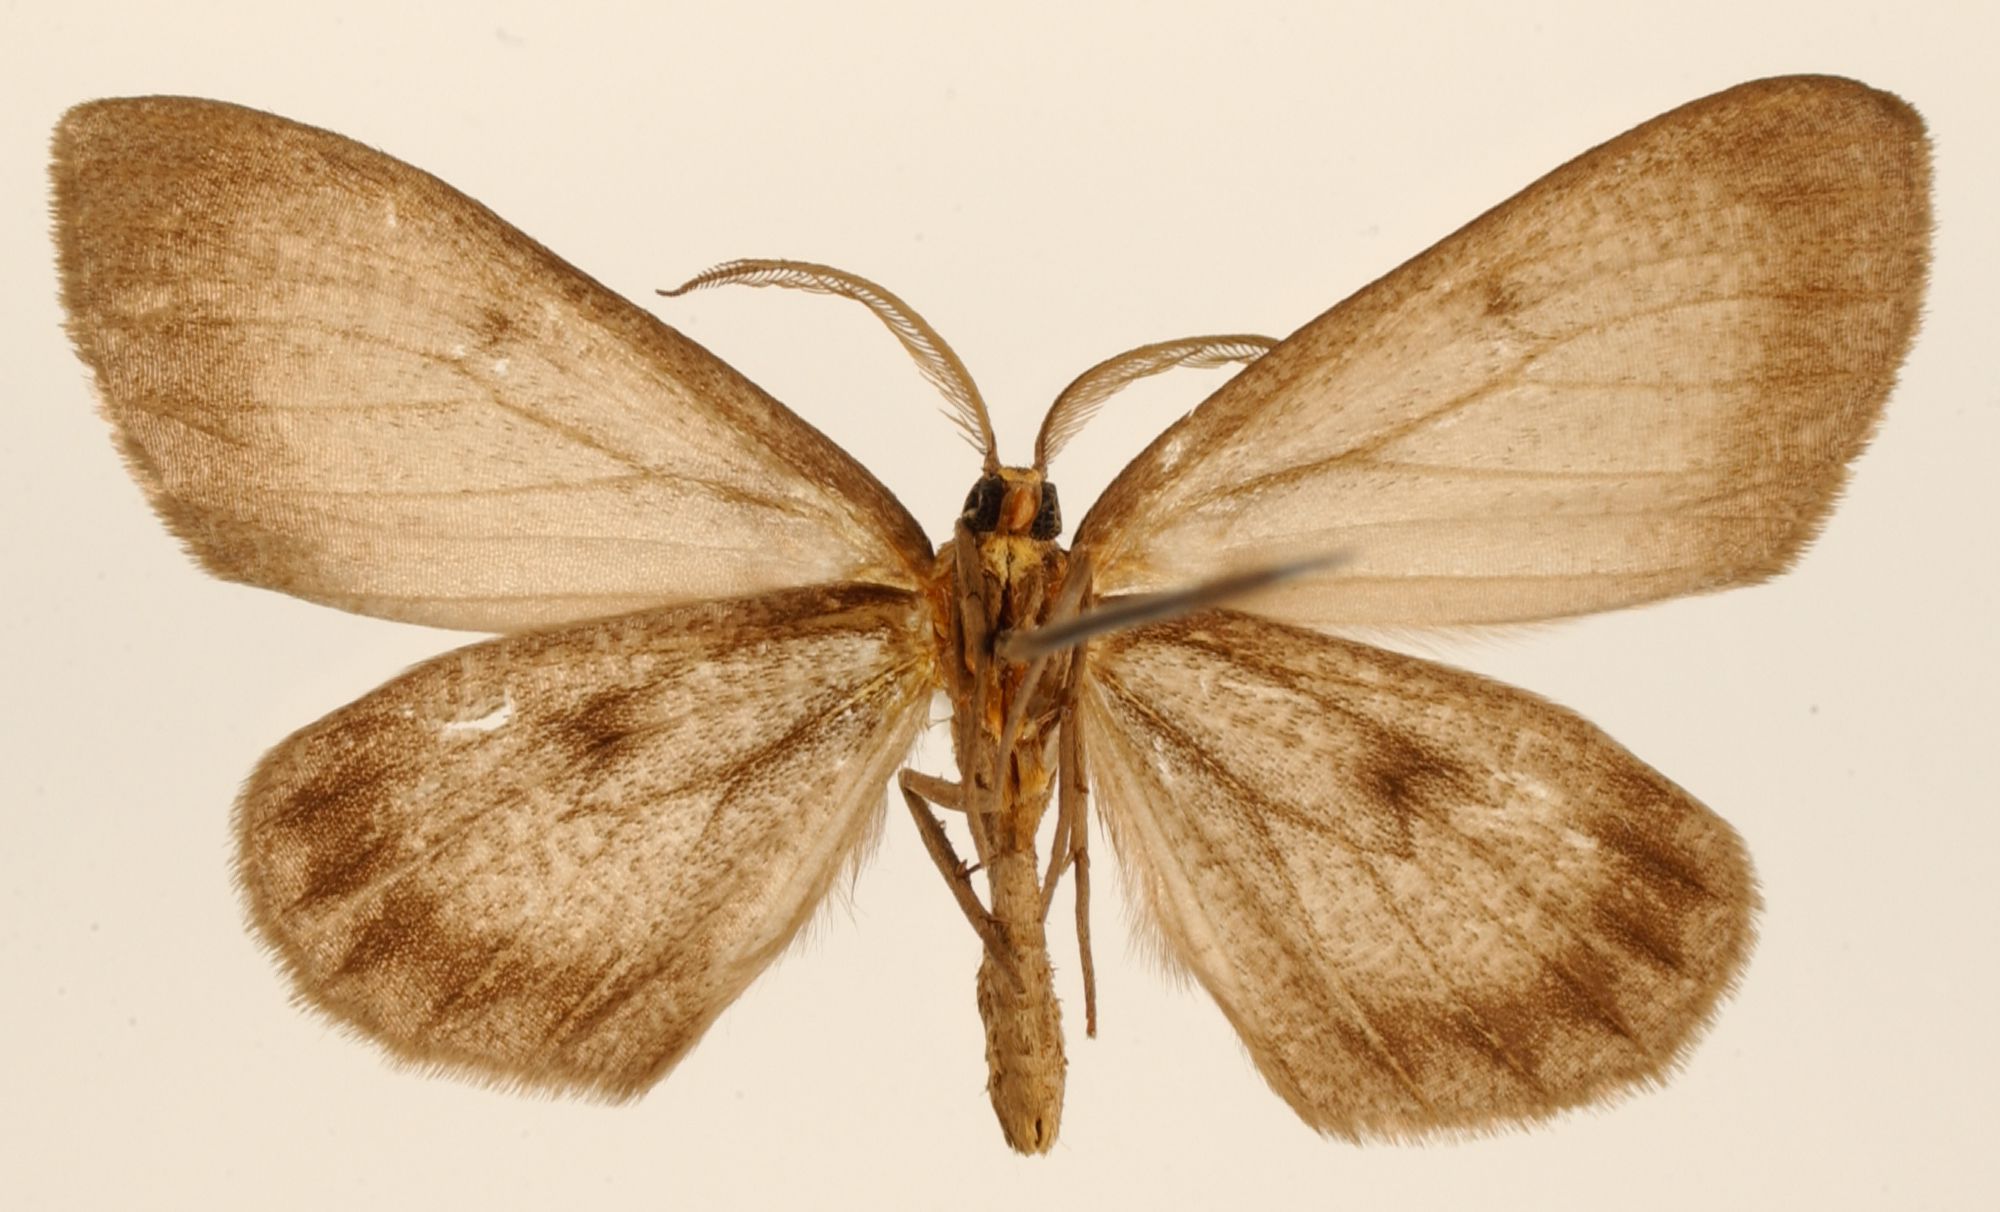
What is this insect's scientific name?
Nipteria saturata
